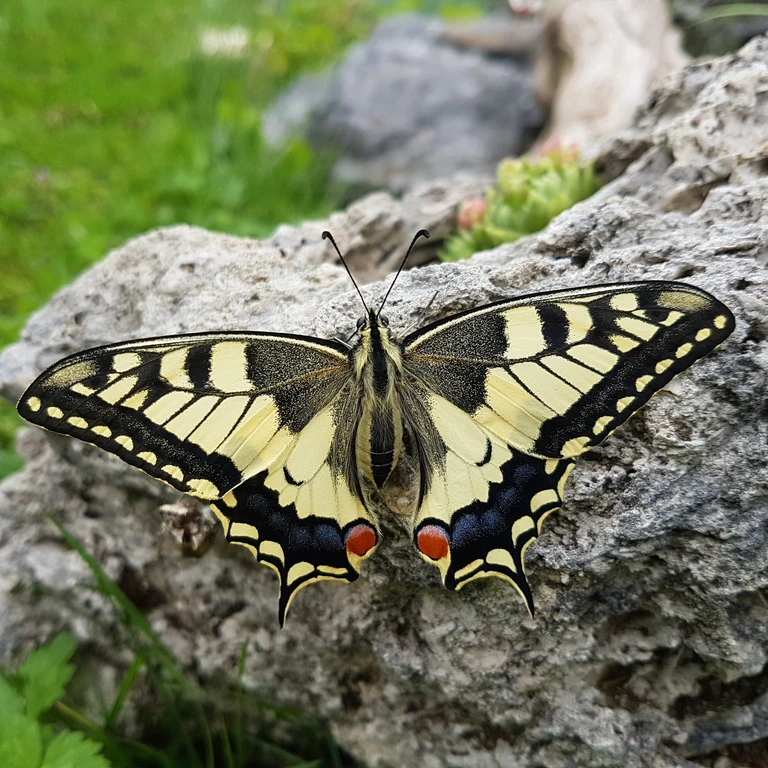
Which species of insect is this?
Papilio machaon
